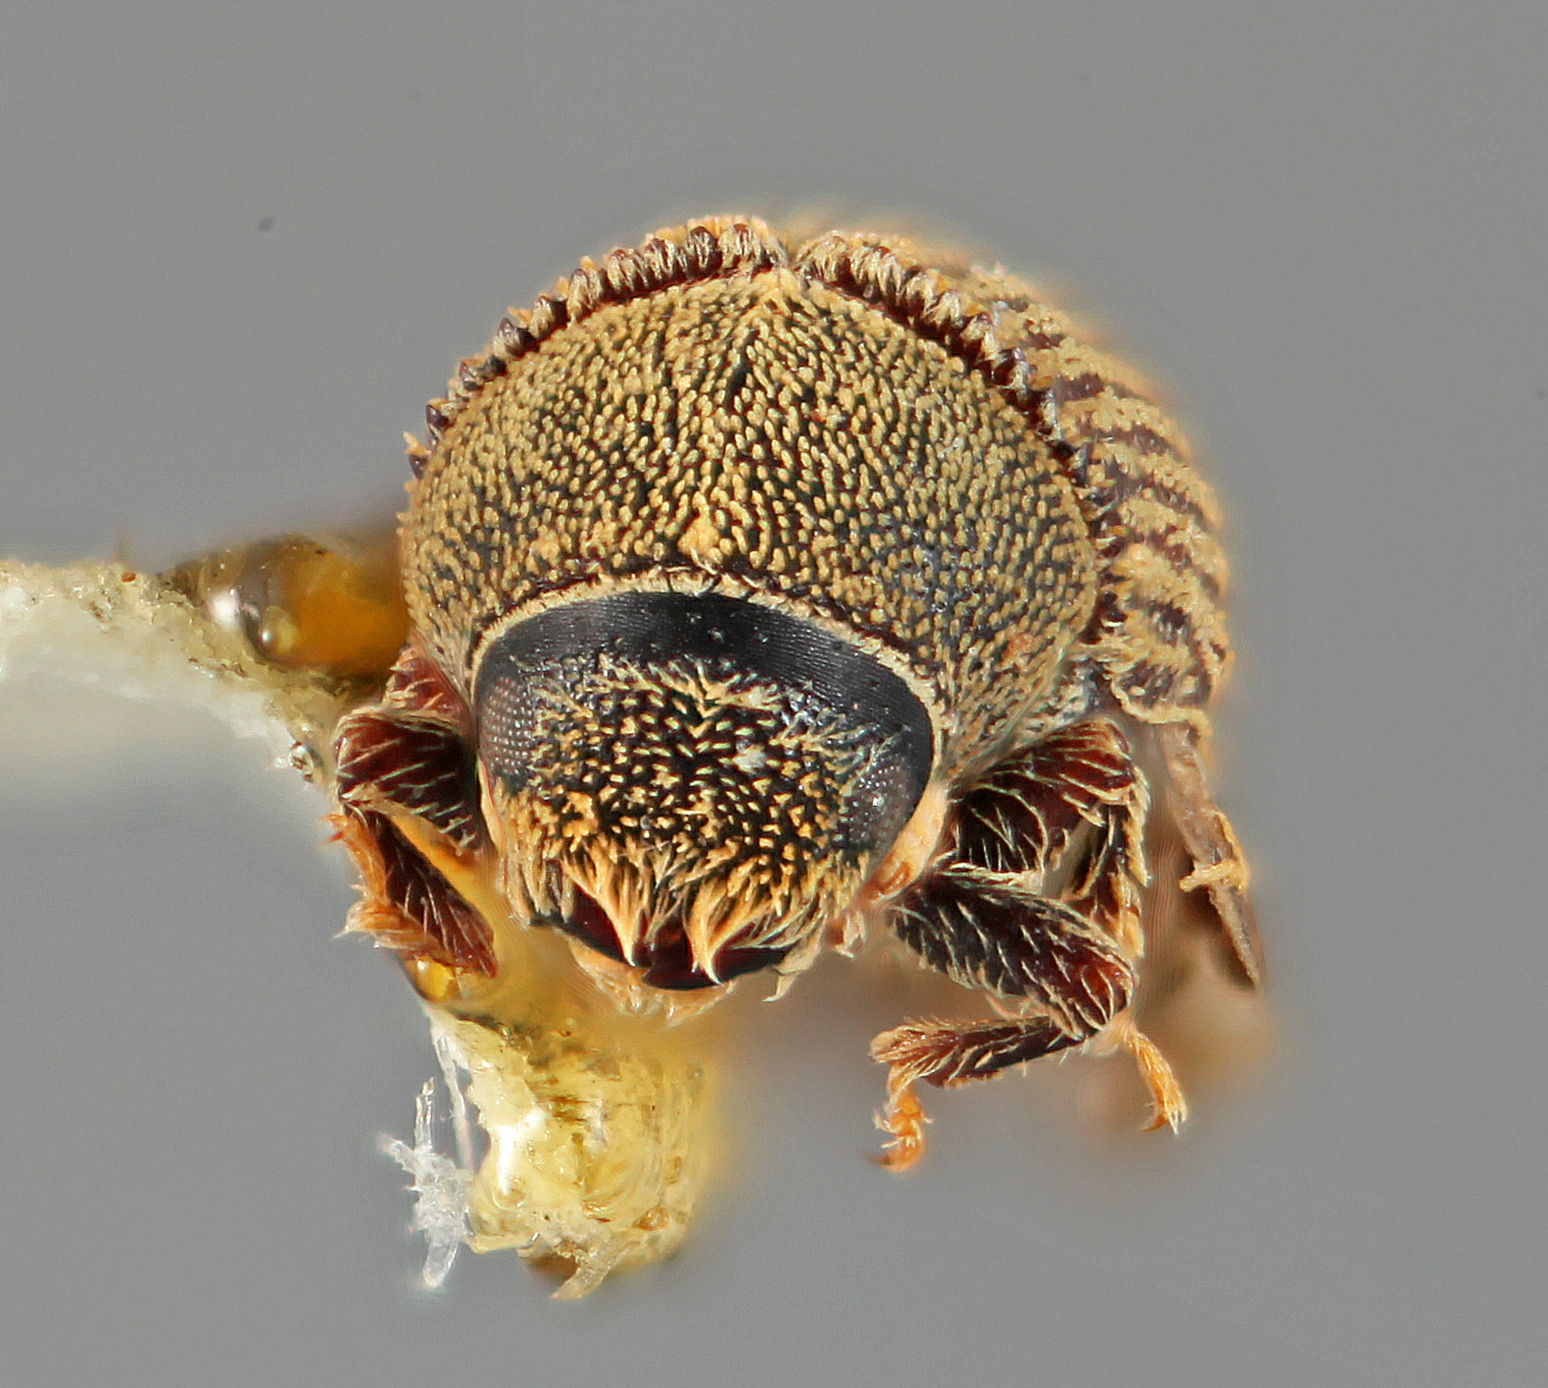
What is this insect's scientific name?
Carphoborus intermedius
